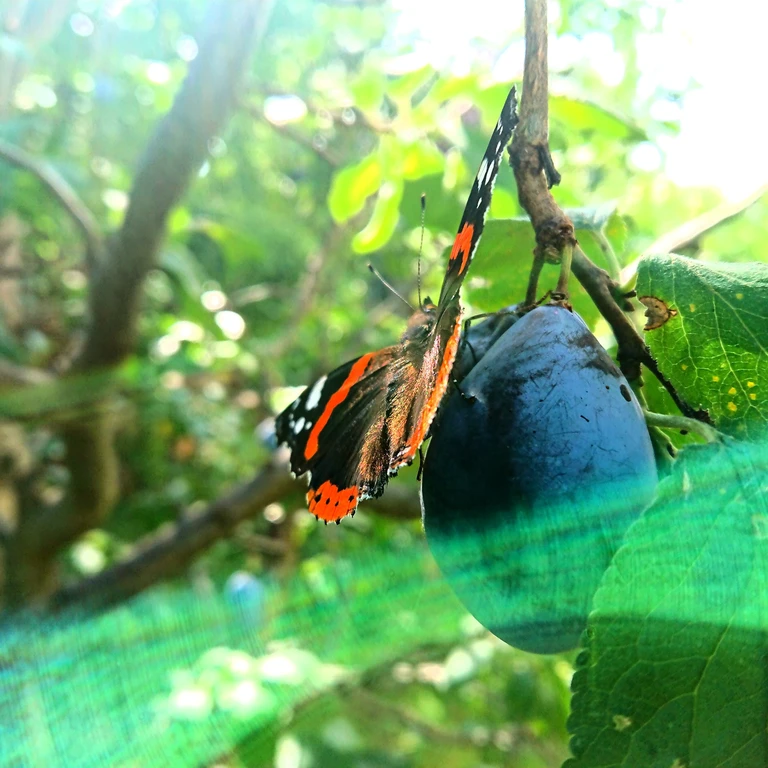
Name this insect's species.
Vanessa atalanta
